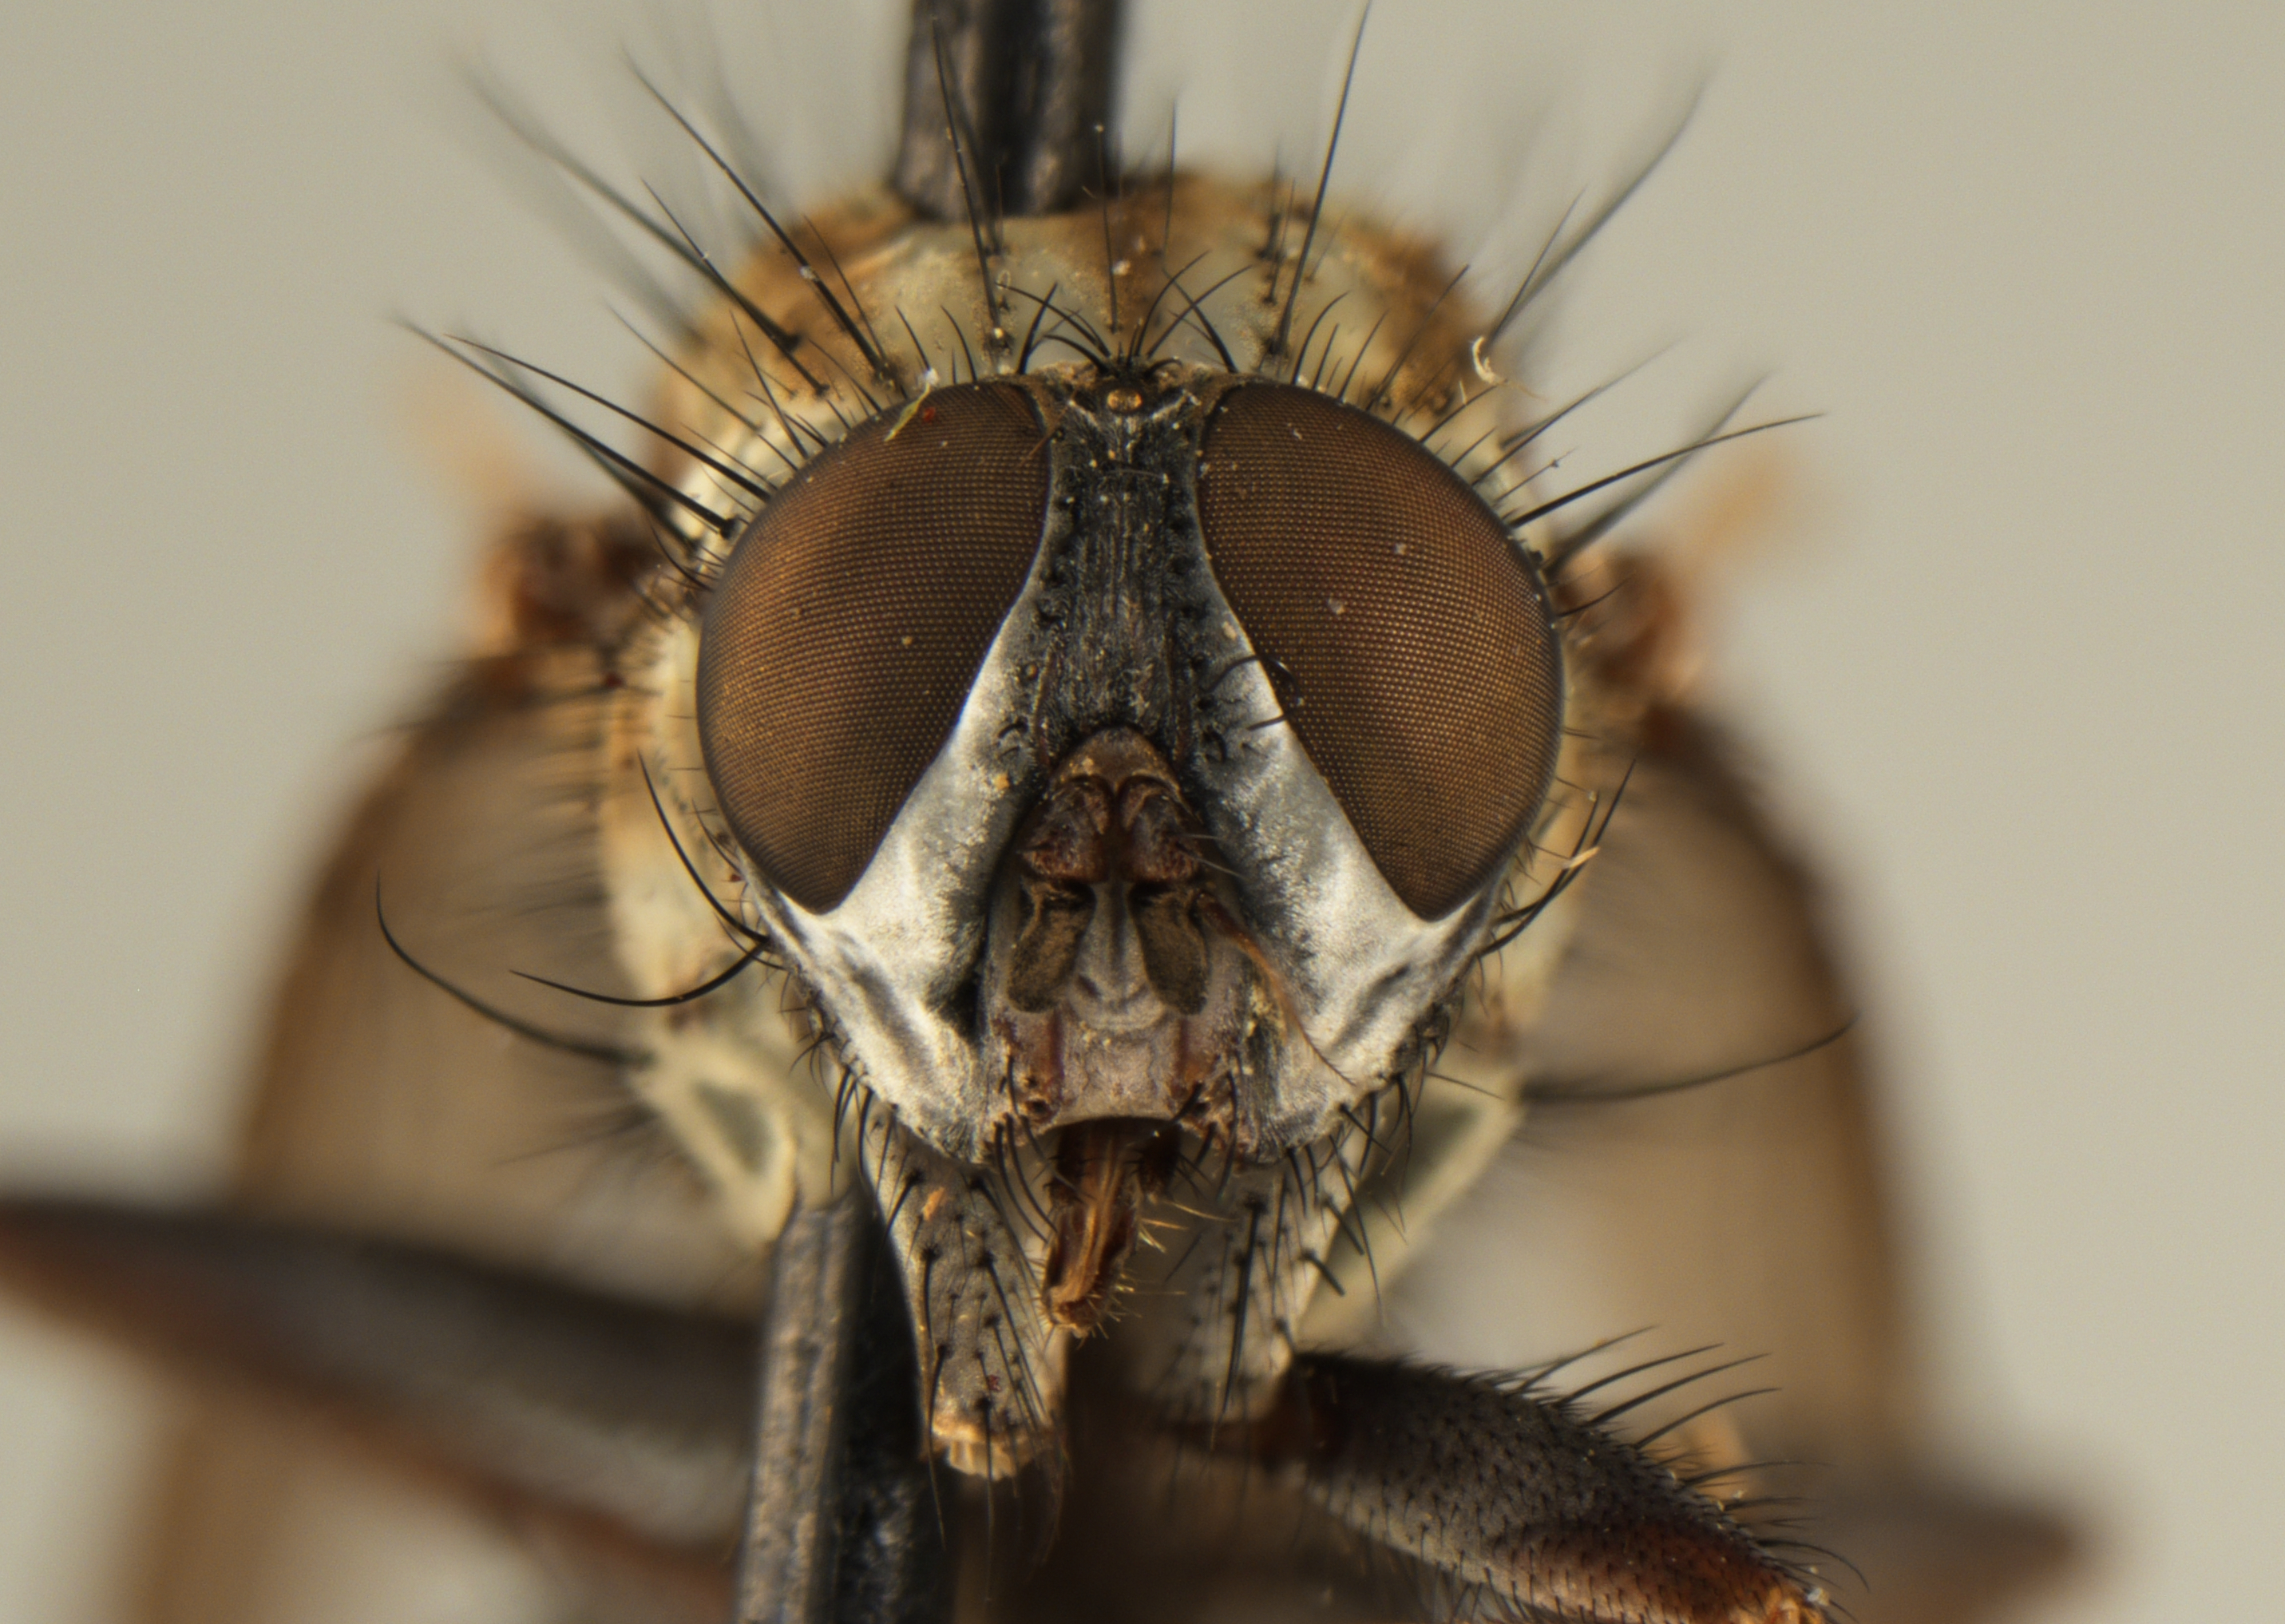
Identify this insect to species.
Leucophora subvittata (also Hammomyia subvittata)
